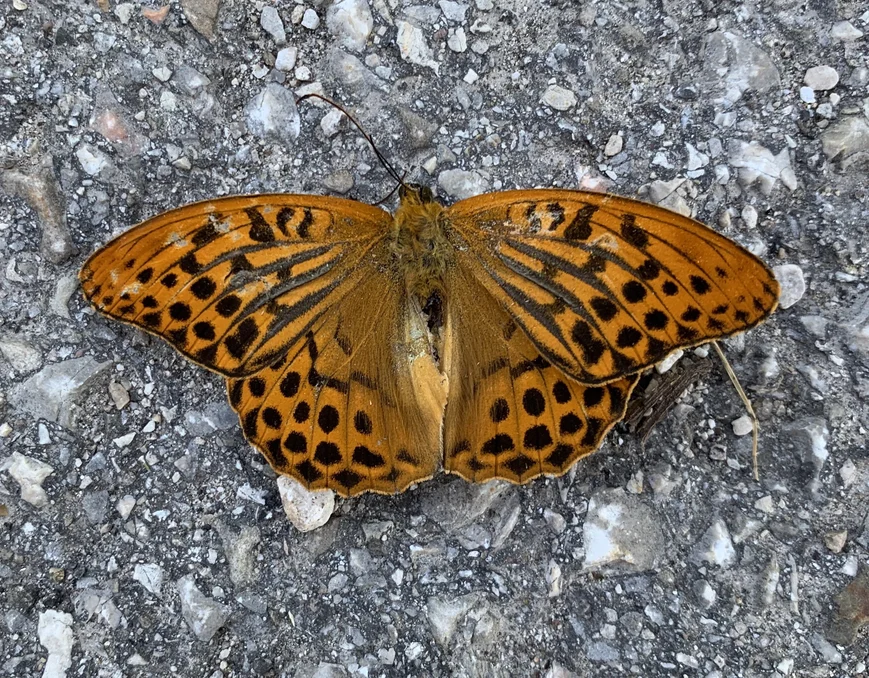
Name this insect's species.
Argynnis paphia
